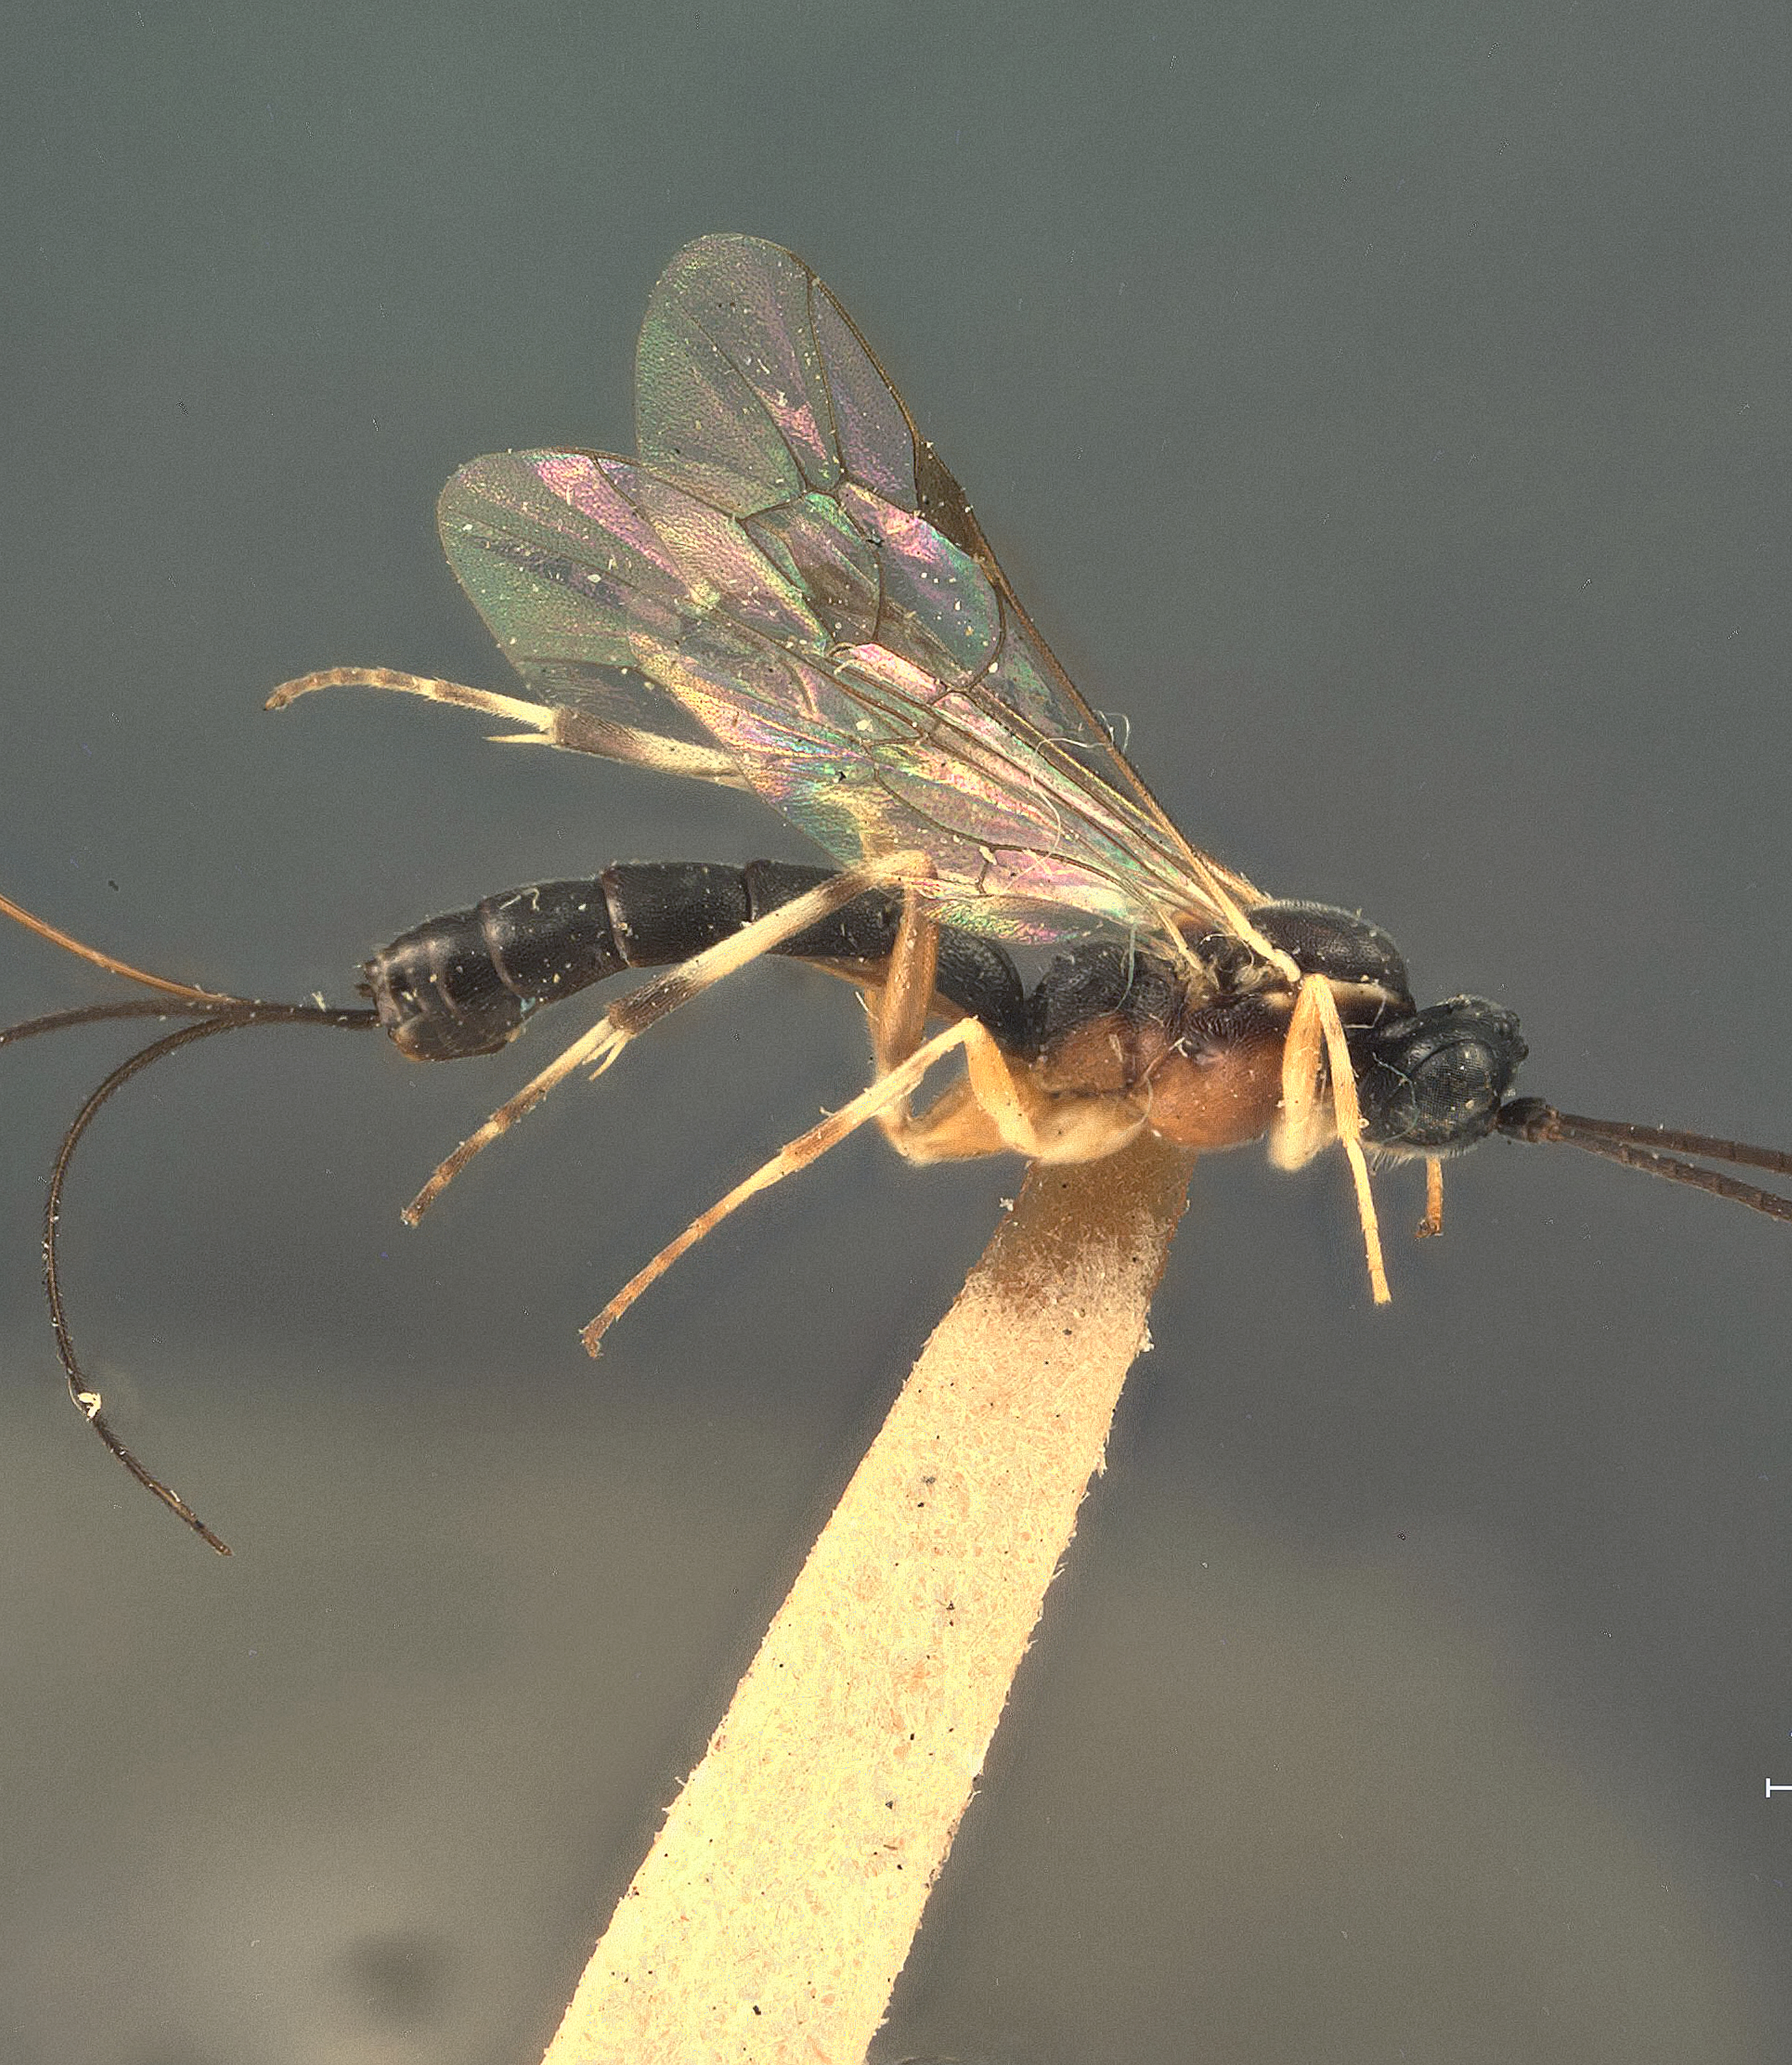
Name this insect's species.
Glypta mutica
